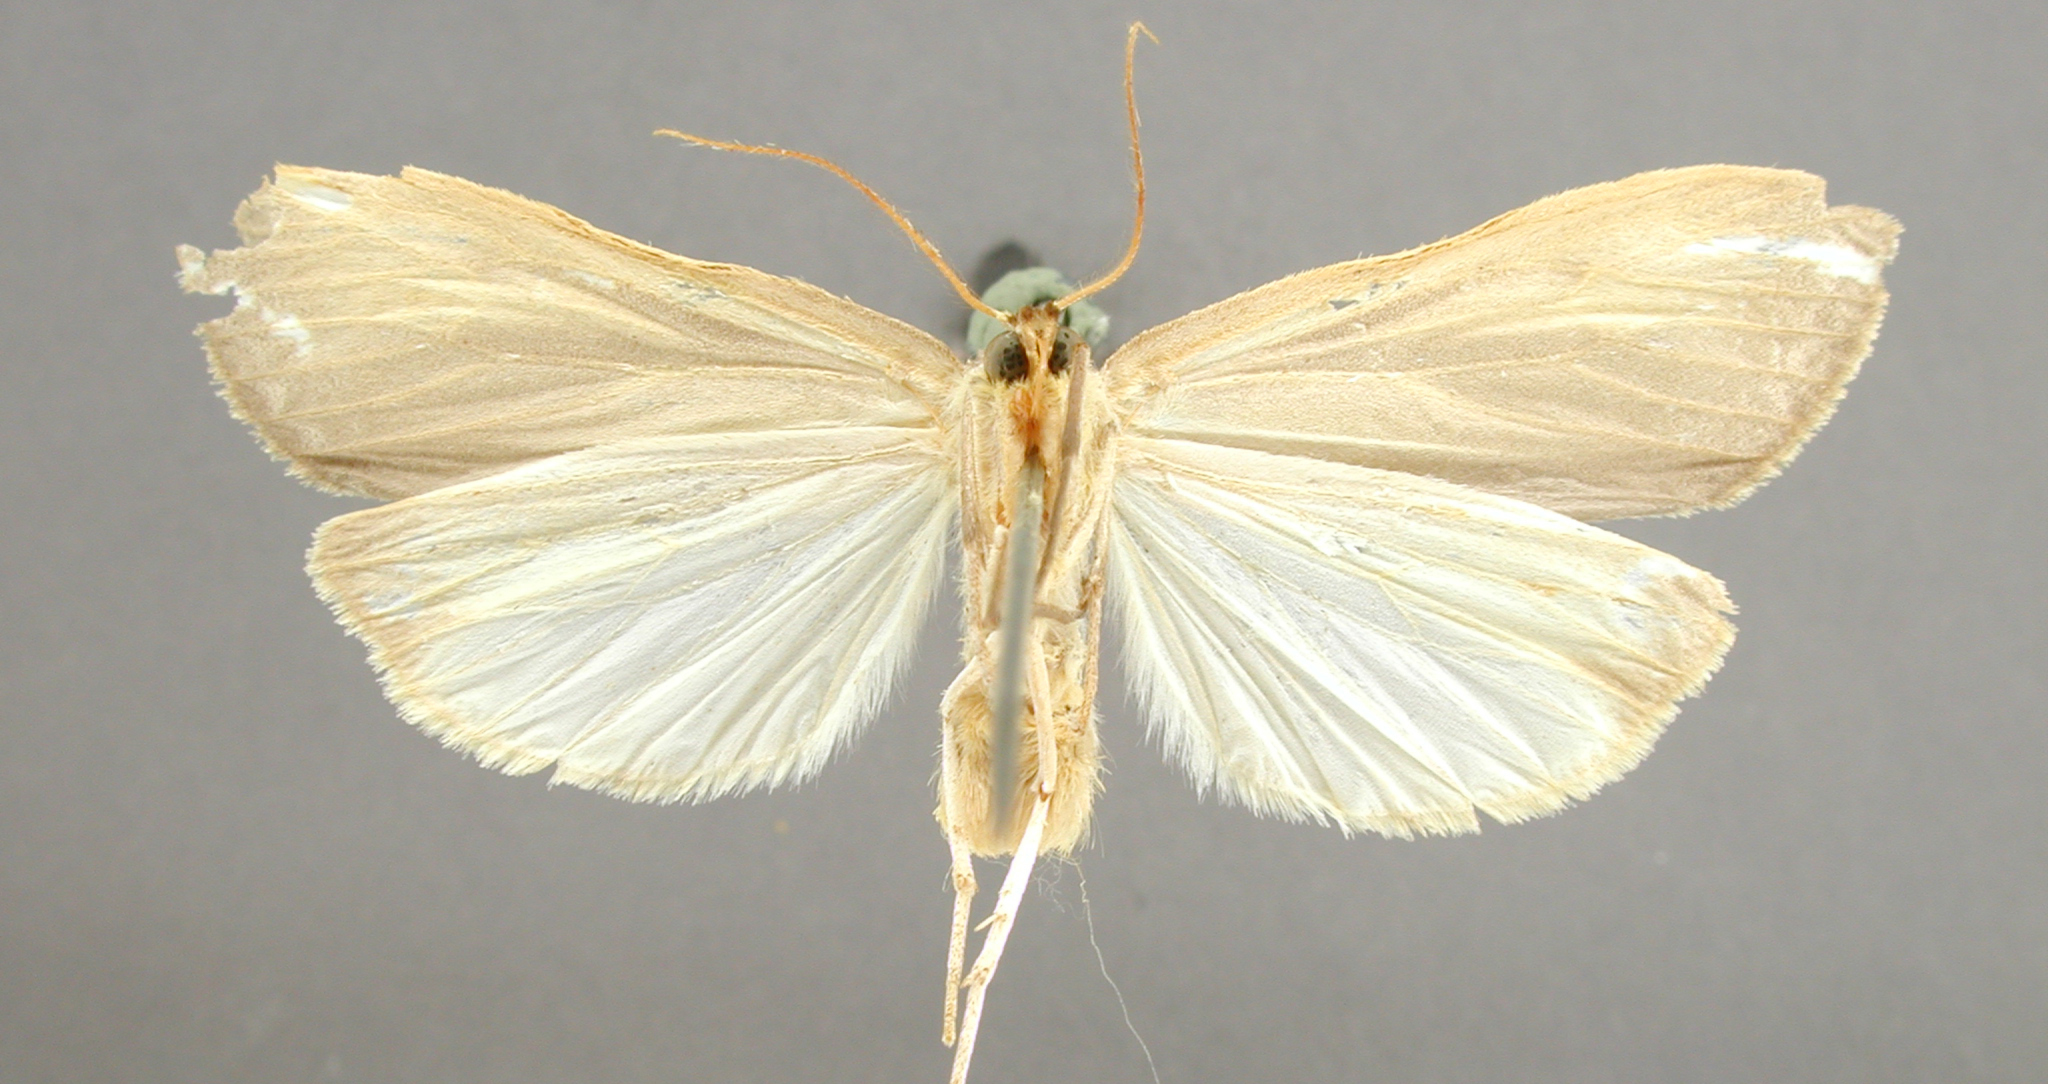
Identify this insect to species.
Agylla erigone
